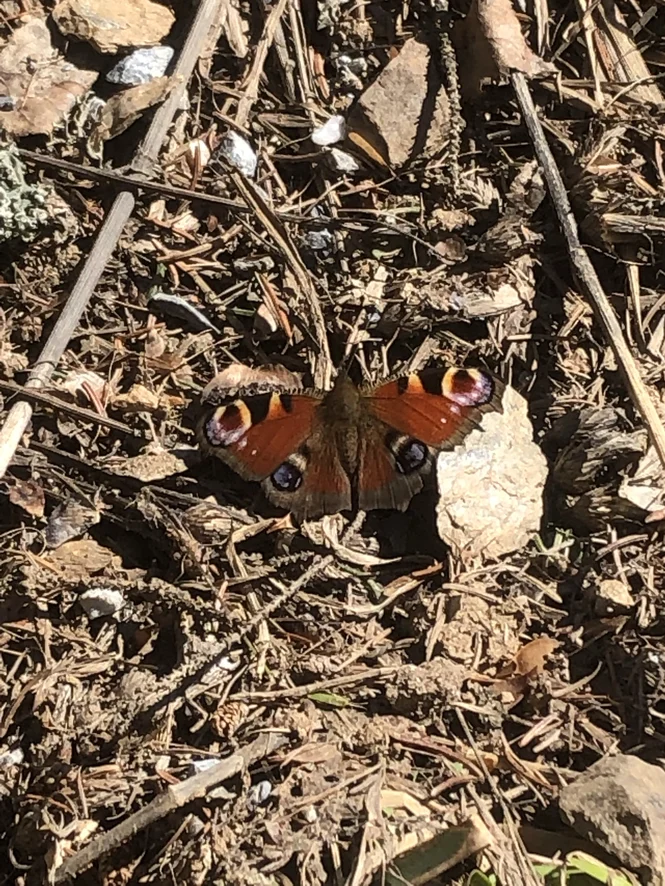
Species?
Aglais io
